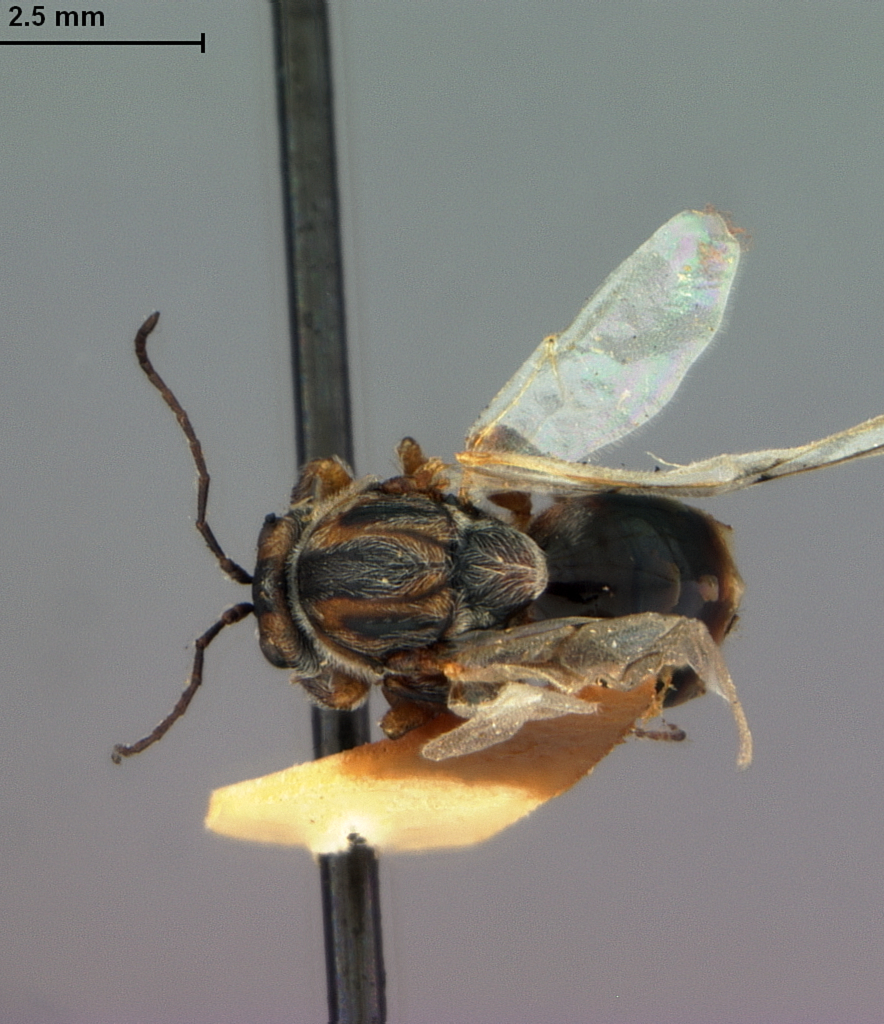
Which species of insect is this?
Disholcaspis lacuna
